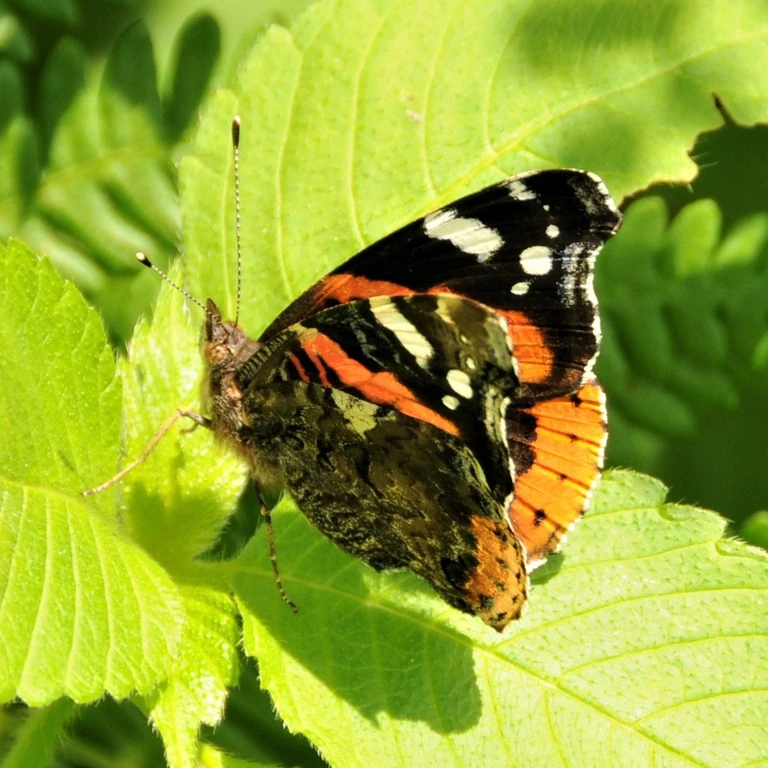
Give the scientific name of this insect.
Vanessa atalanta
